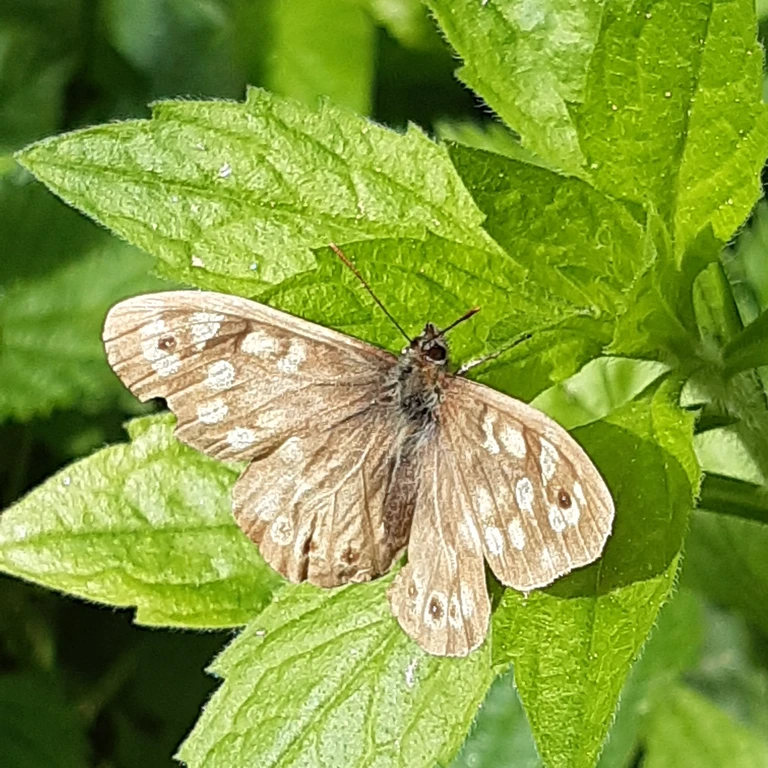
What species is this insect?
Pararge aegeria
